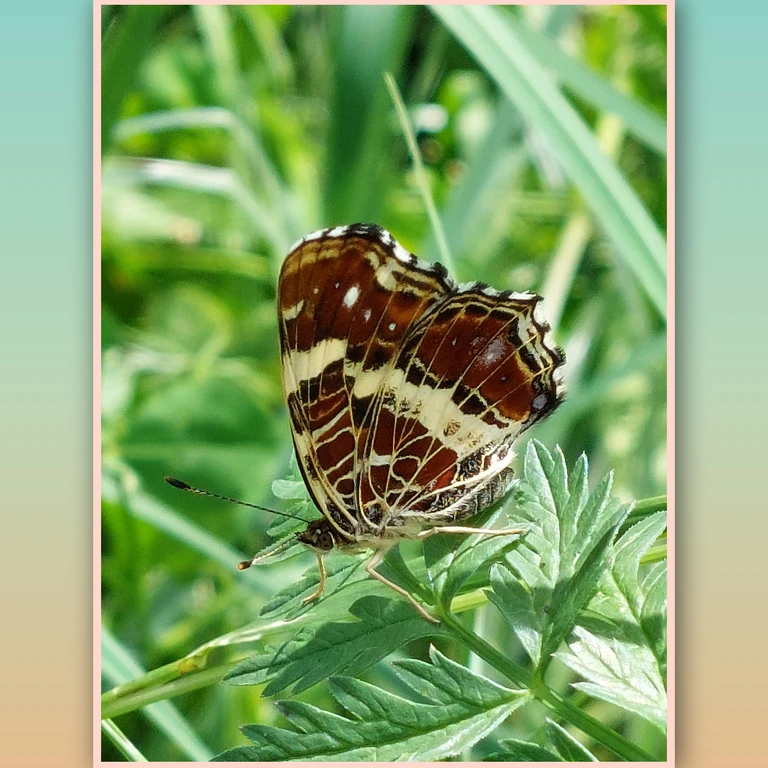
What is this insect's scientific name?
Araschnia levana
